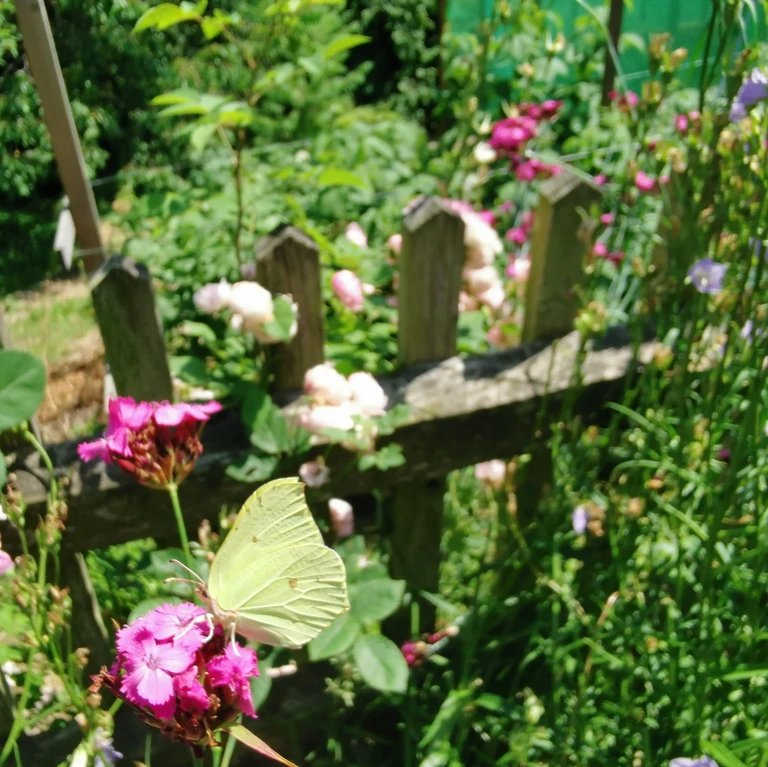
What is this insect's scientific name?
Gonepteryx rhamni
